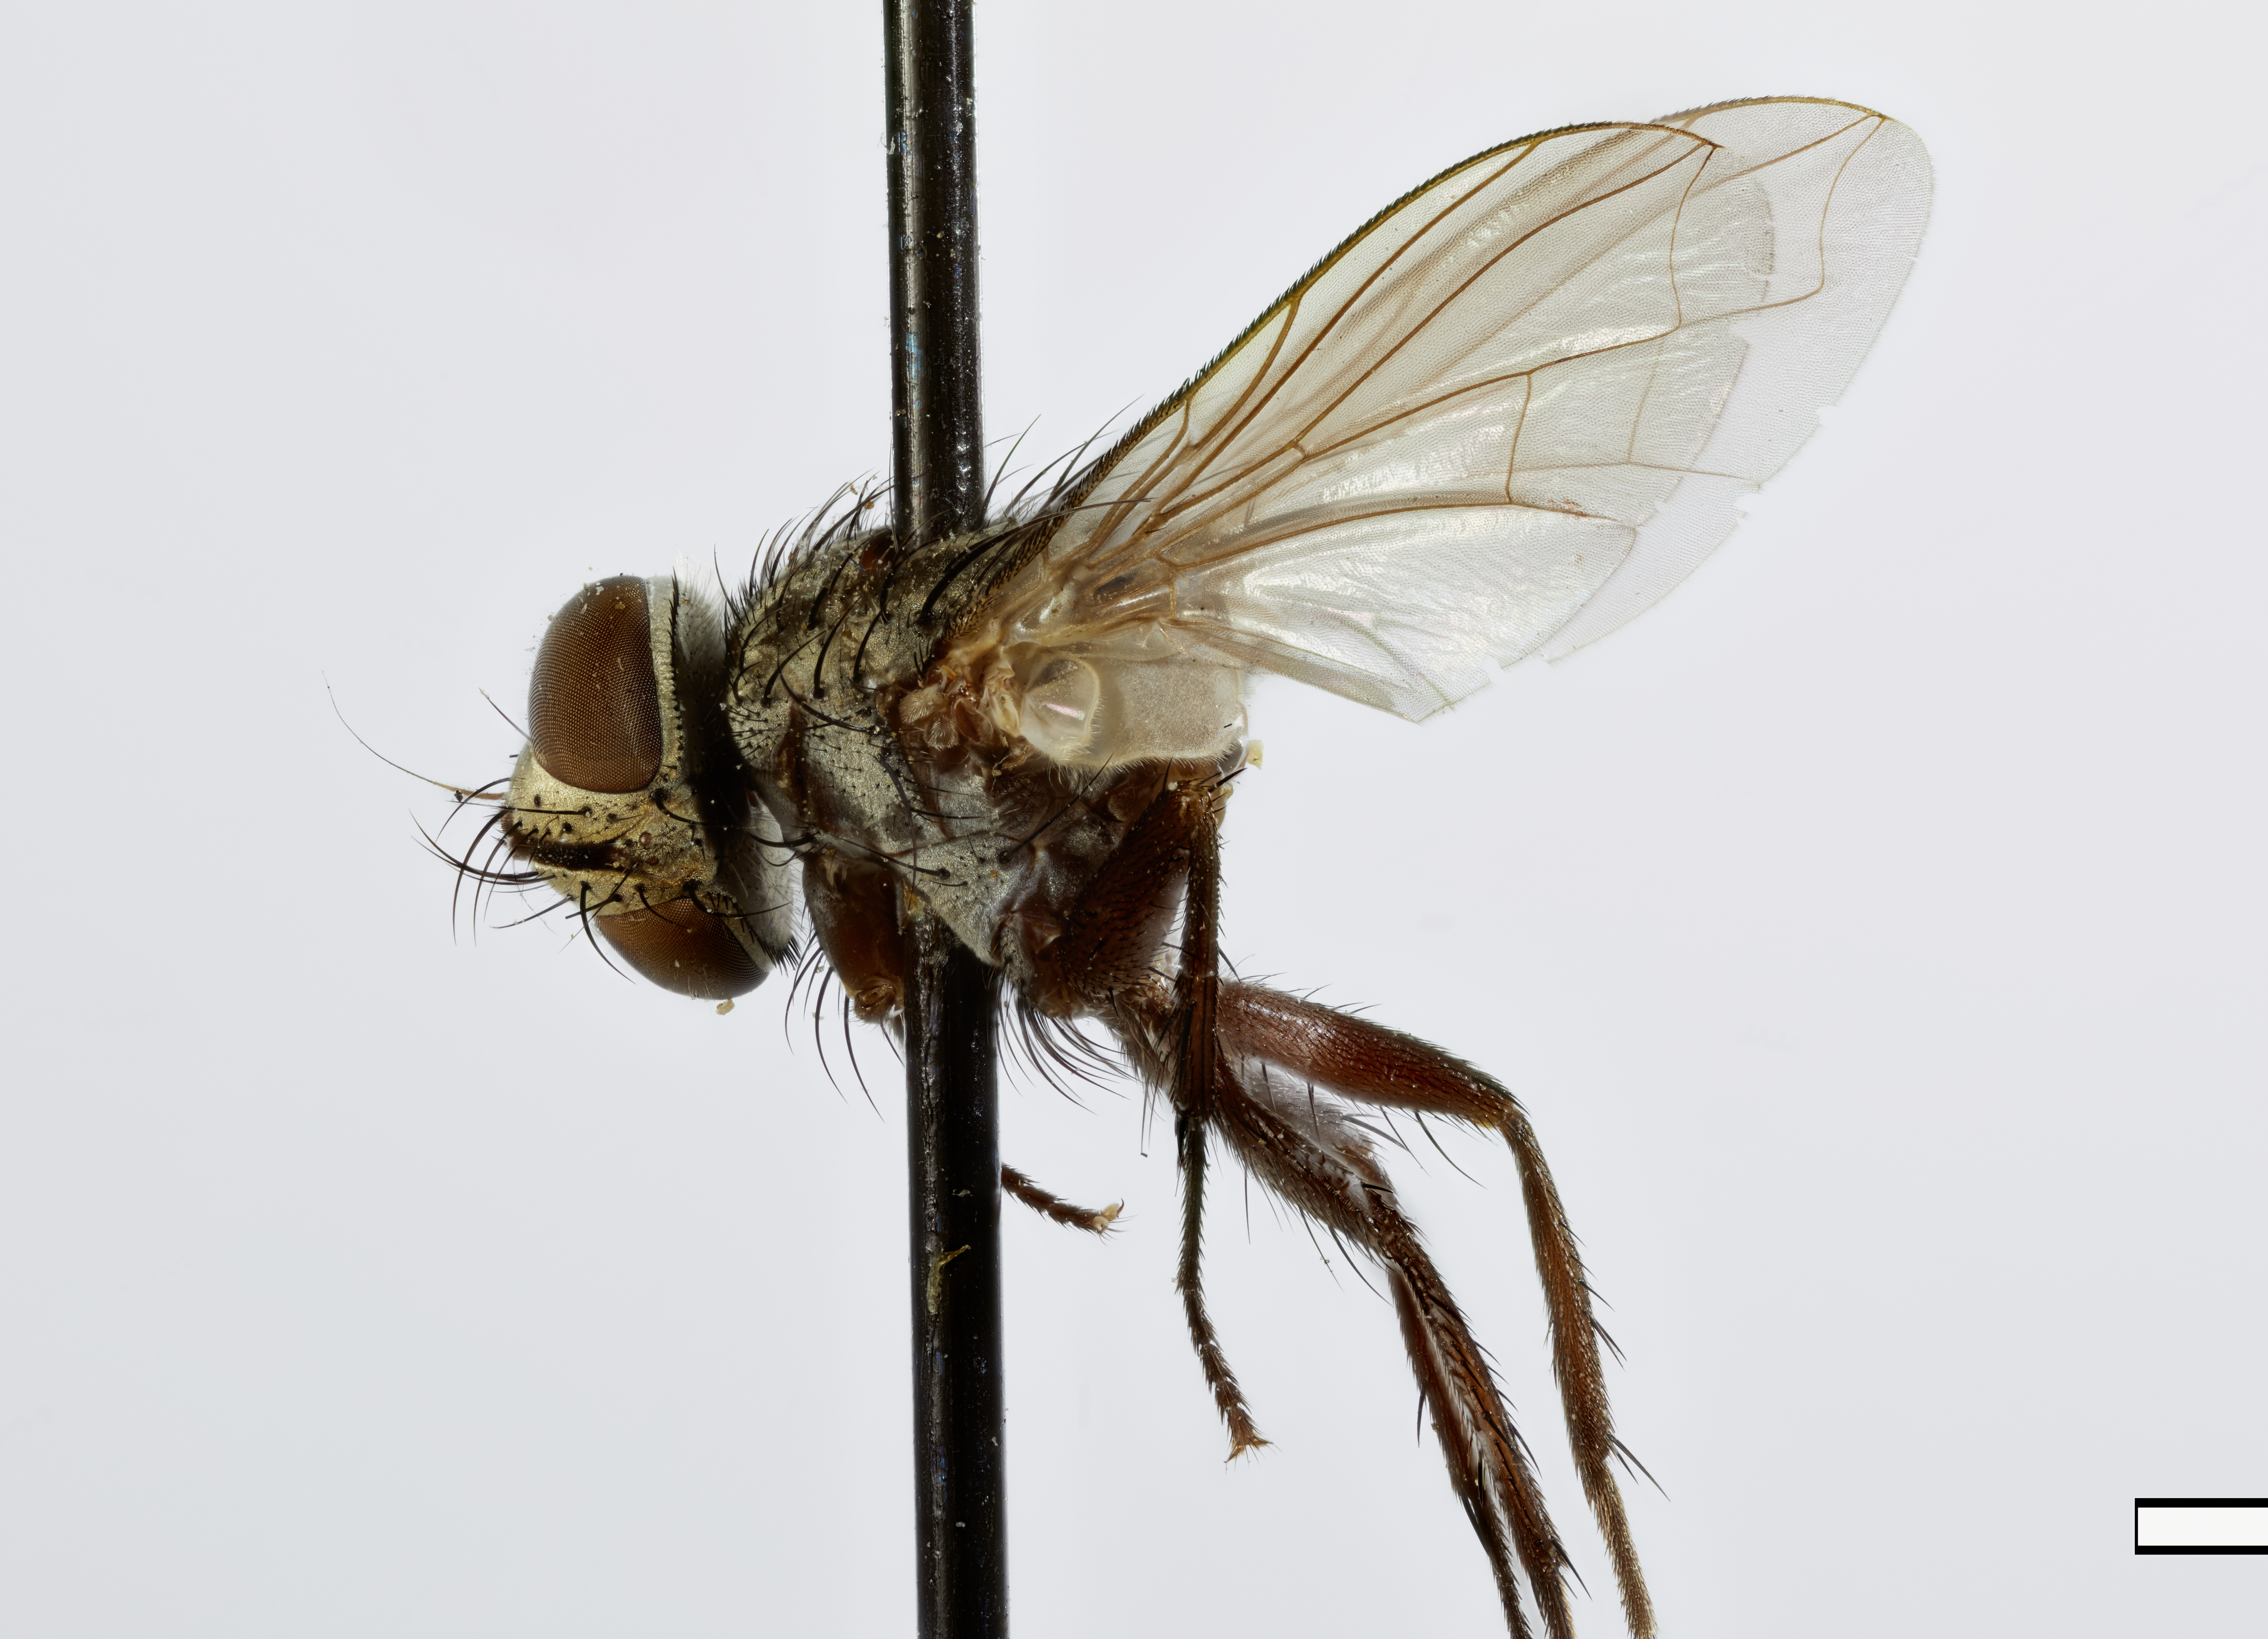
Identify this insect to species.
Ommasicera chaetosa
